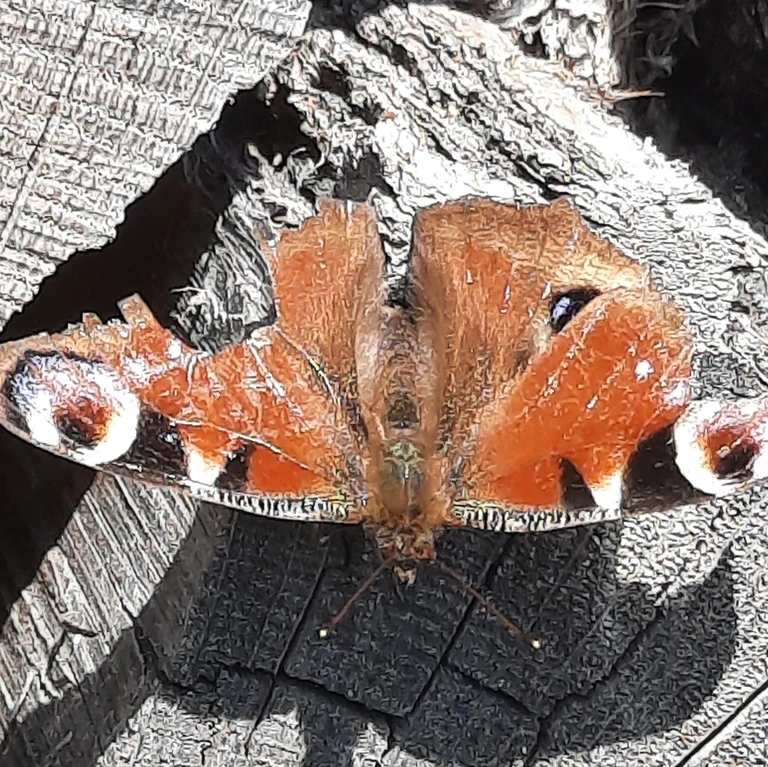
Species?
Aglais io
